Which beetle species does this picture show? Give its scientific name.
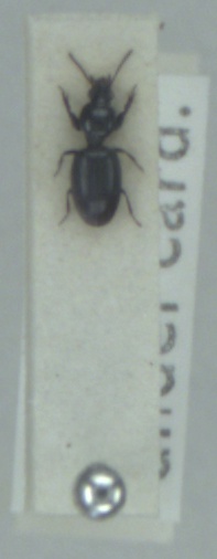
Dyschirius tristis
